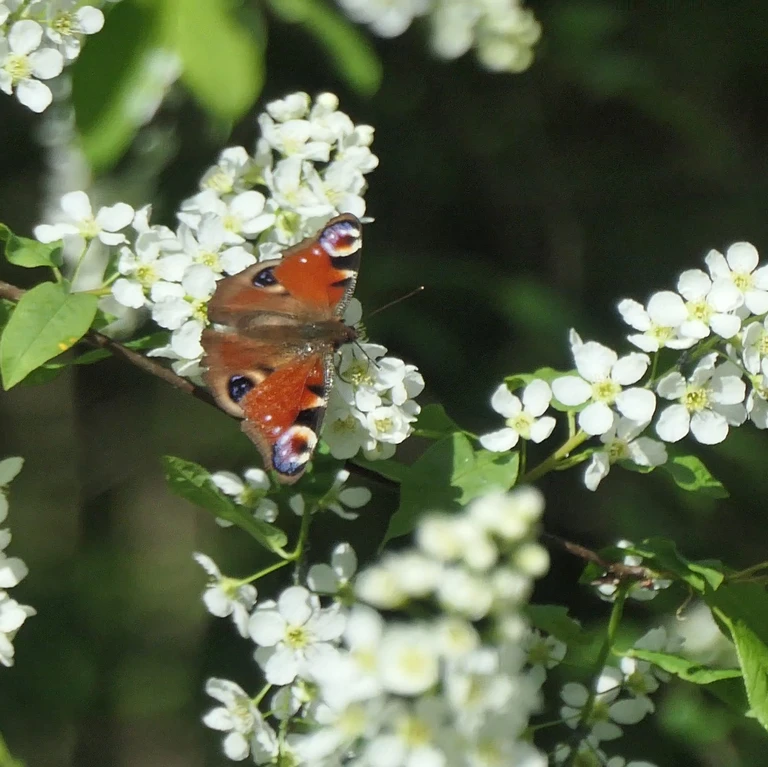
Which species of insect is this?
Aglais io
